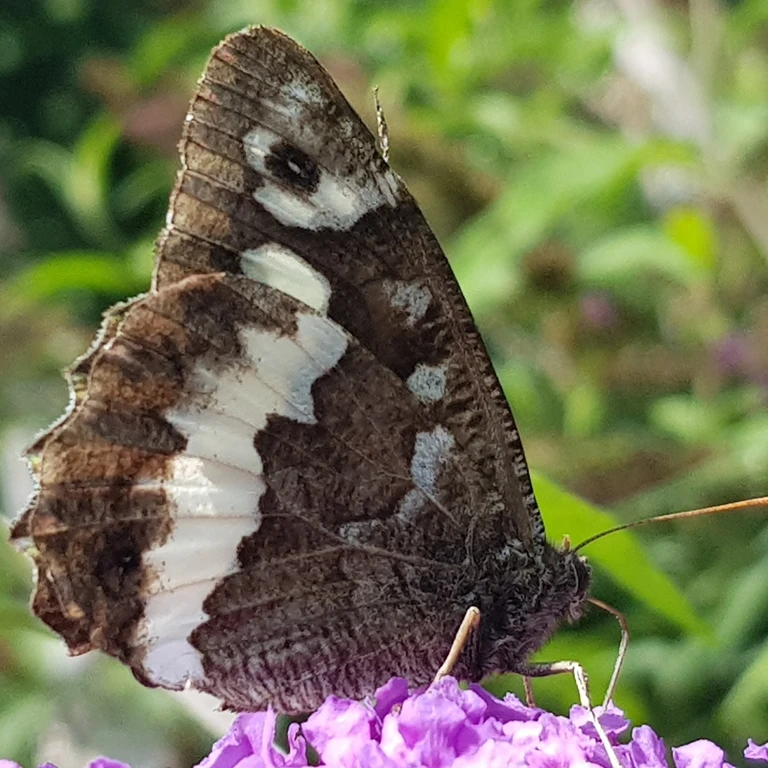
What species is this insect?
Brintesia circe
